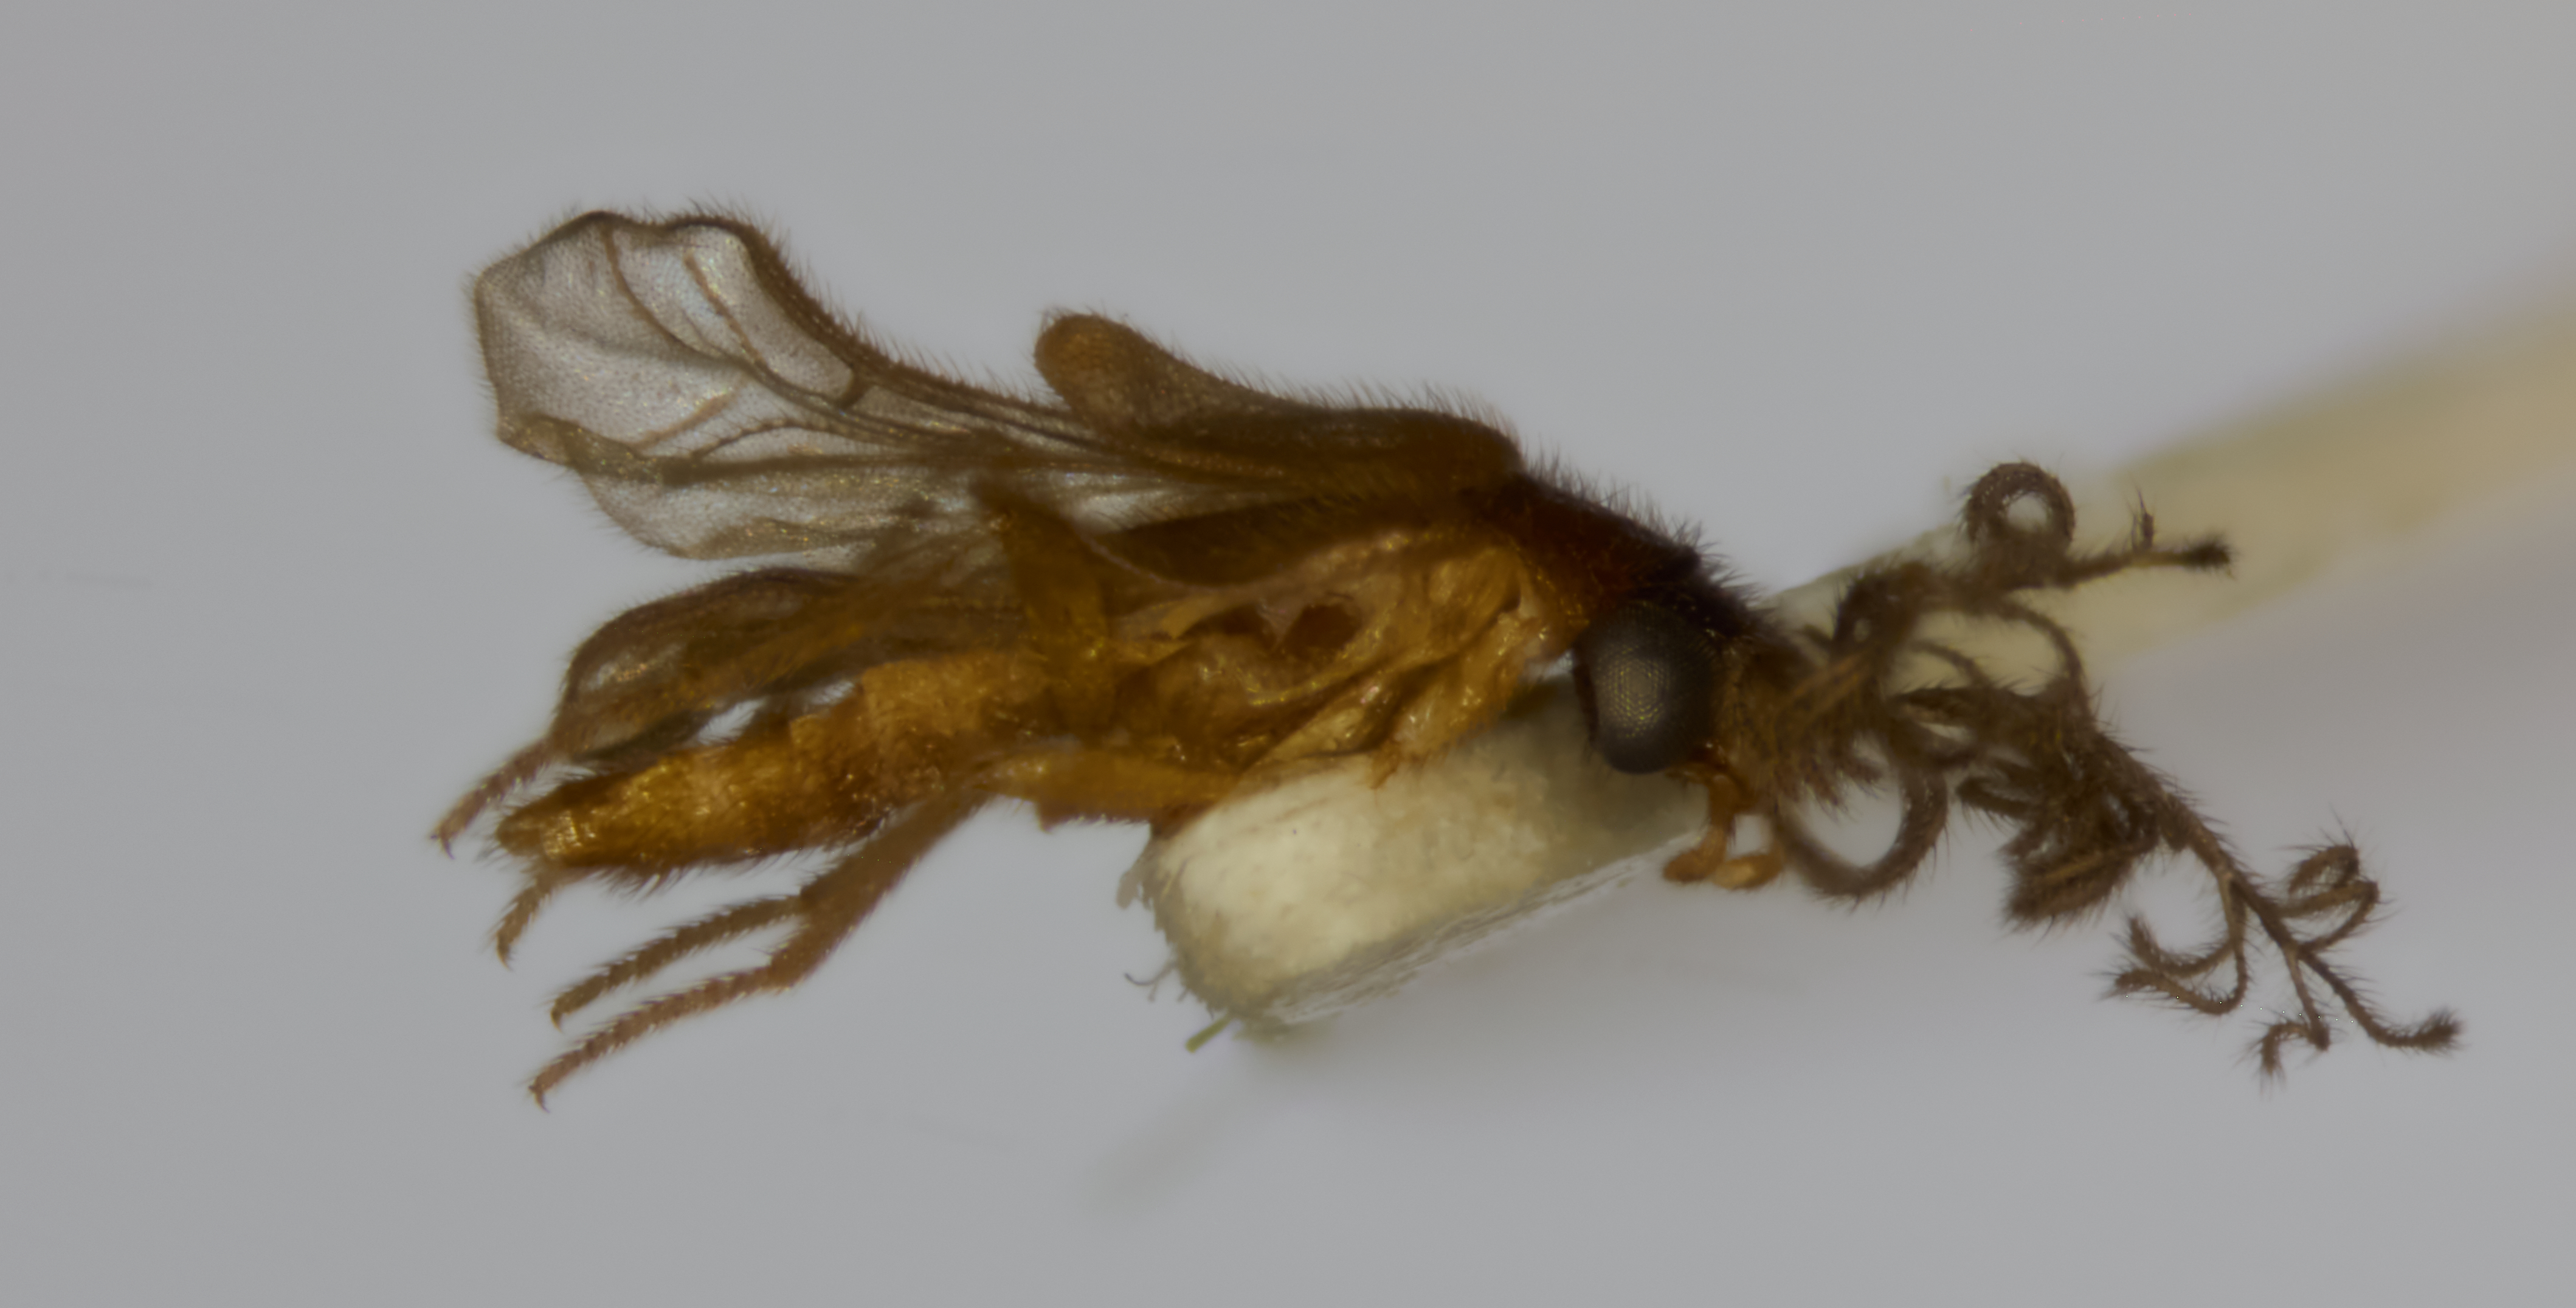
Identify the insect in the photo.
Howdenia neblinensis
